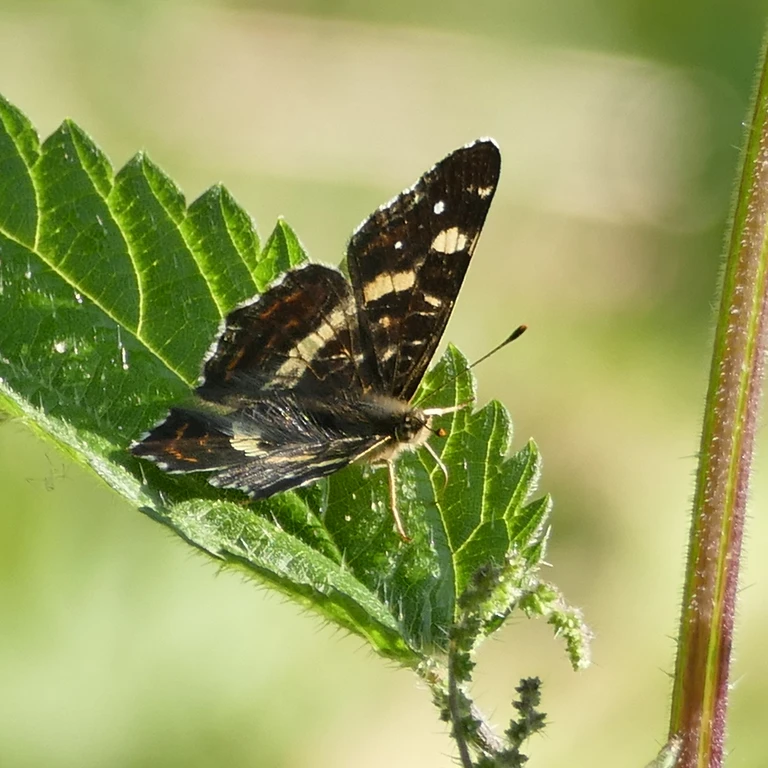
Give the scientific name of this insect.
Araschnia levana
